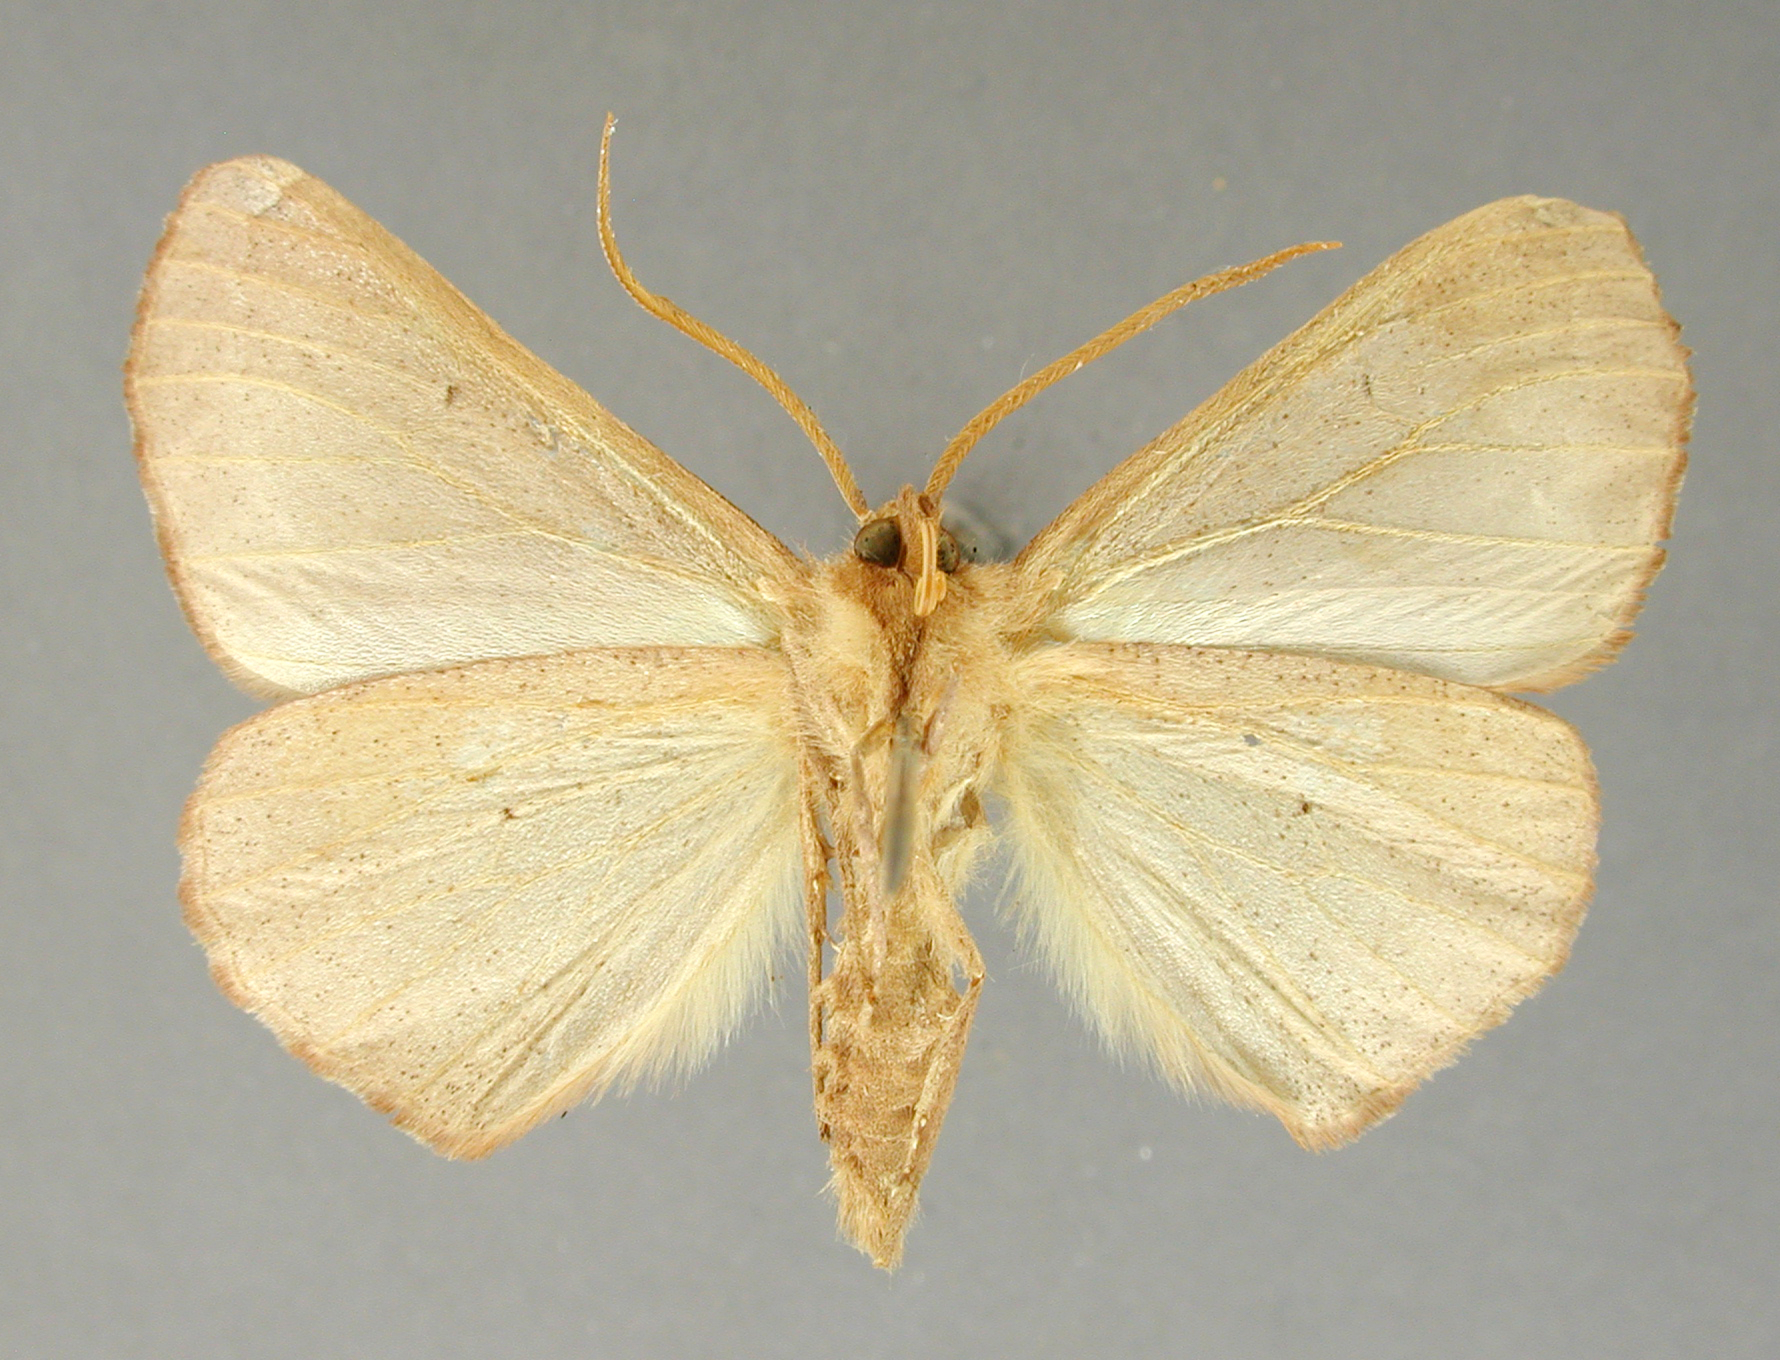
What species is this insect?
Cannagara himerodes
